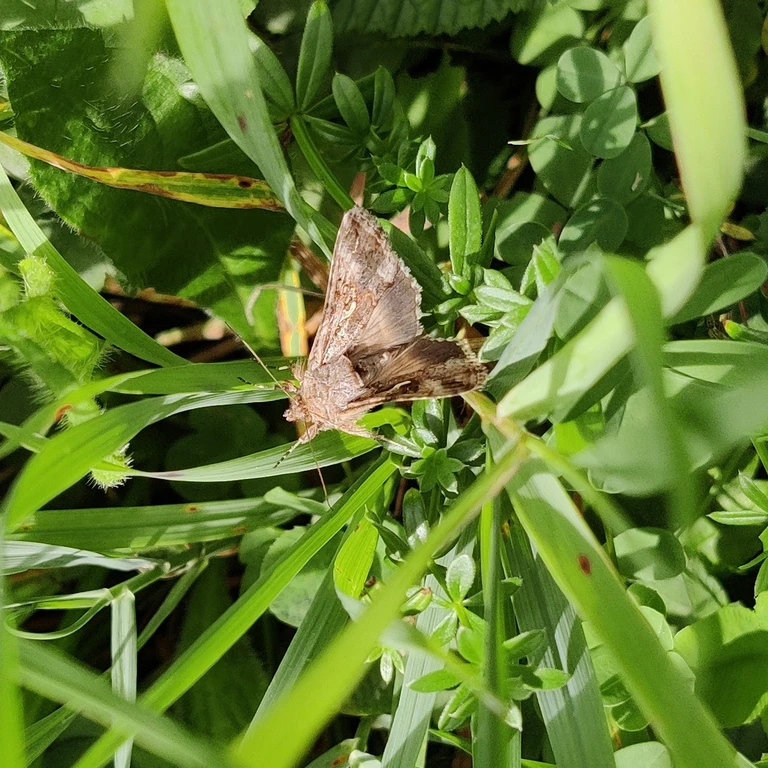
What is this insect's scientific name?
Autographa gamma
